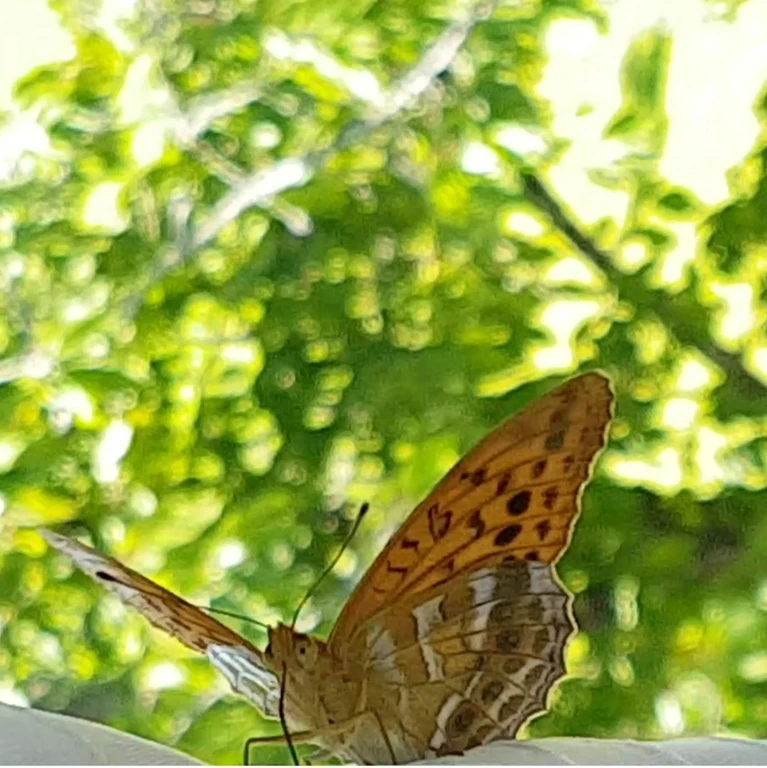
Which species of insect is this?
Argynnis paphia
